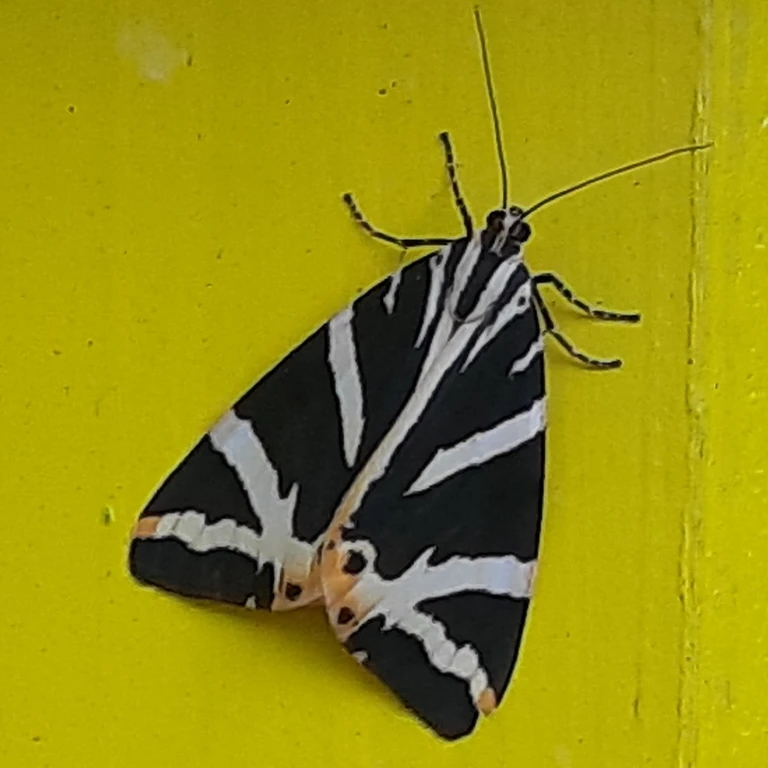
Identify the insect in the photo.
Euplagia quadripunctaria
